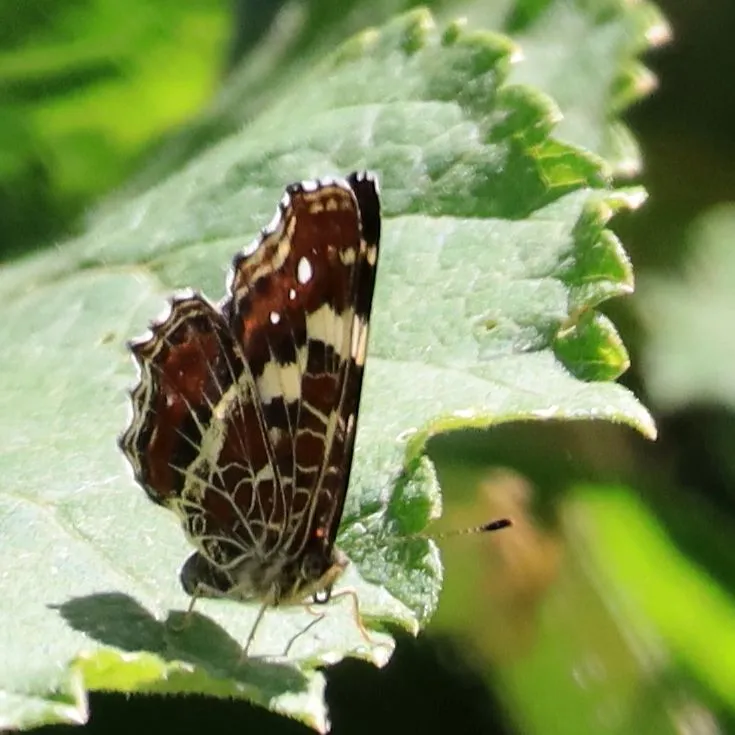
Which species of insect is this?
Araschnia levana
